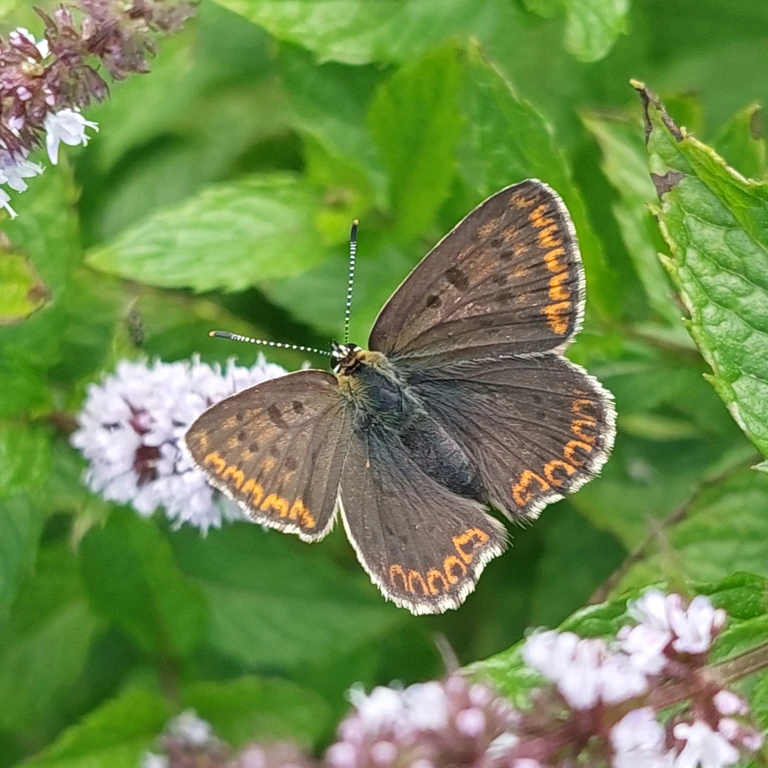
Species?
Lycaena tityrus (also Loweia tityrus)
